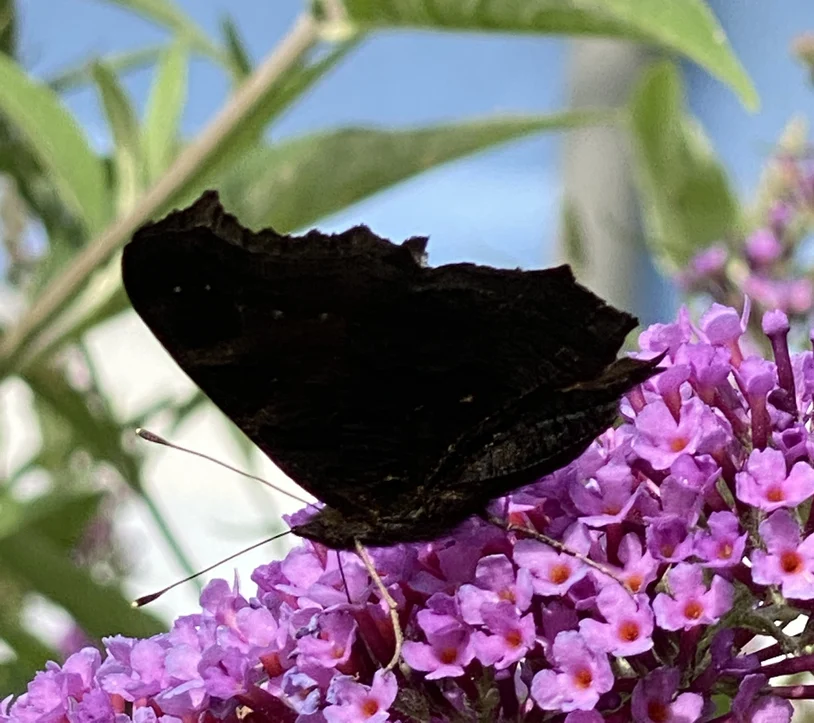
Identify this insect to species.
Aglais io
